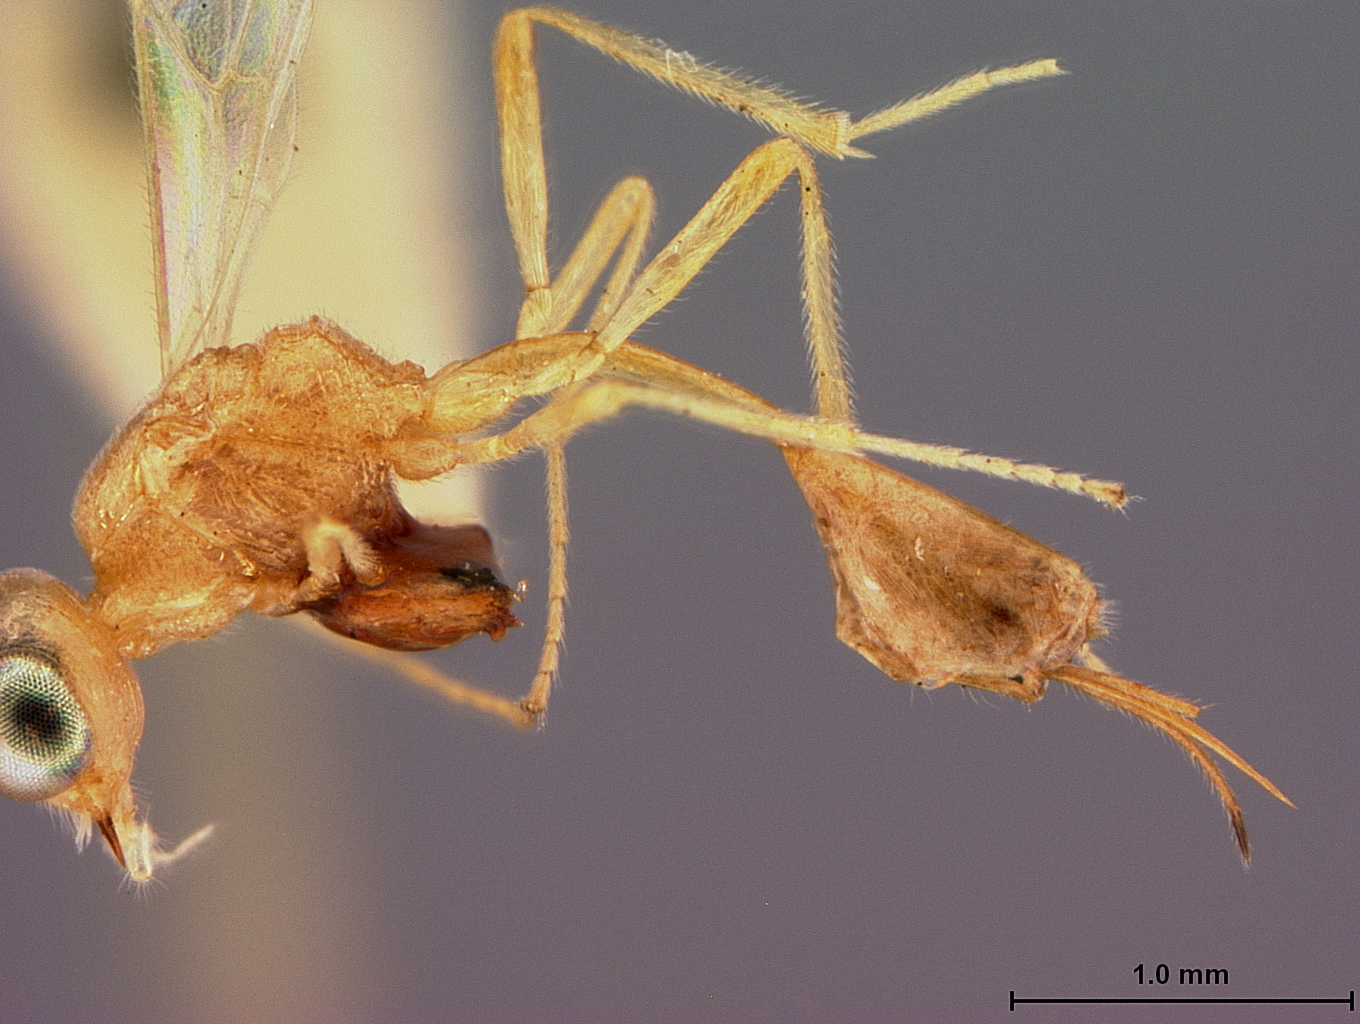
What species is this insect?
Chrysopophthorus orientalis
